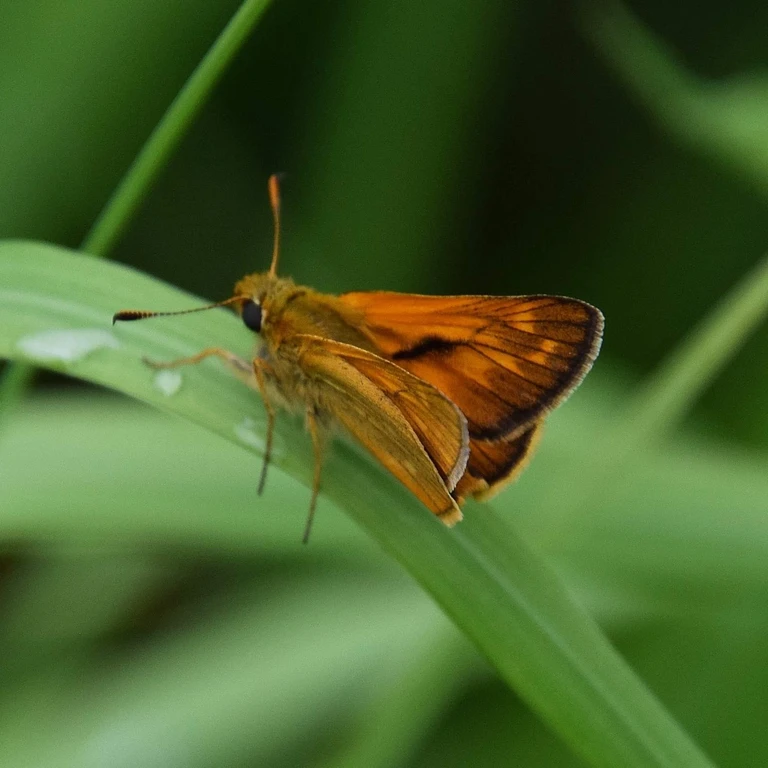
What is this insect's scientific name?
Ochlodes sylvanus (also Ochlodes venata)
